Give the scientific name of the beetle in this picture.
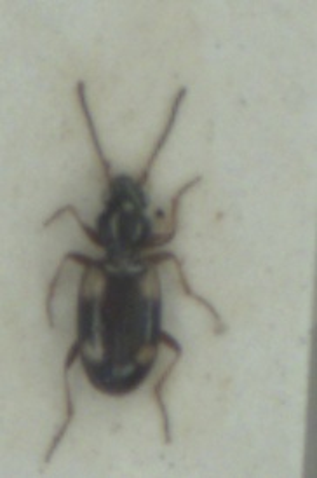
Bembidion quadrimaculatum
